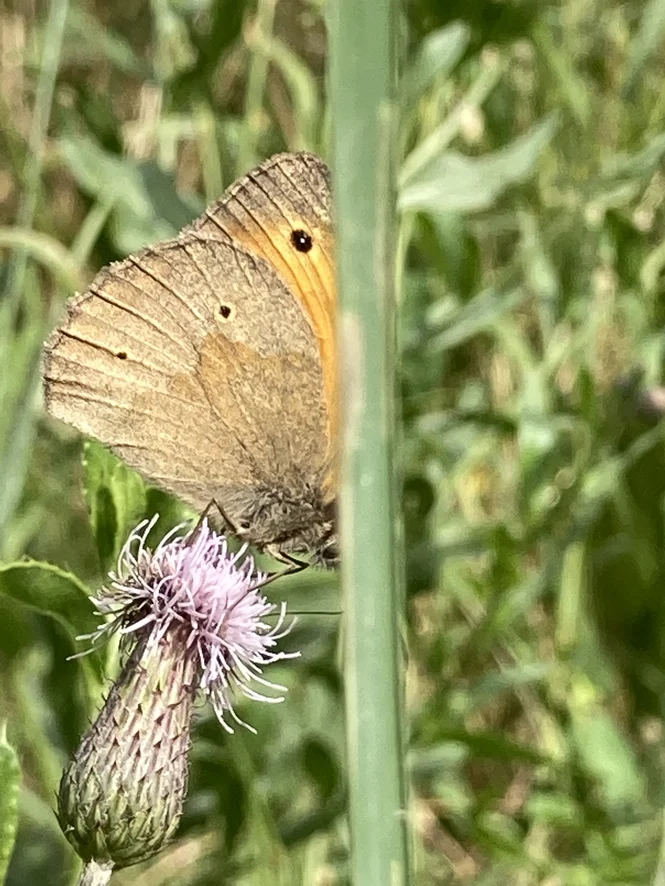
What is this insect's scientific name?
Maniola jurtina
